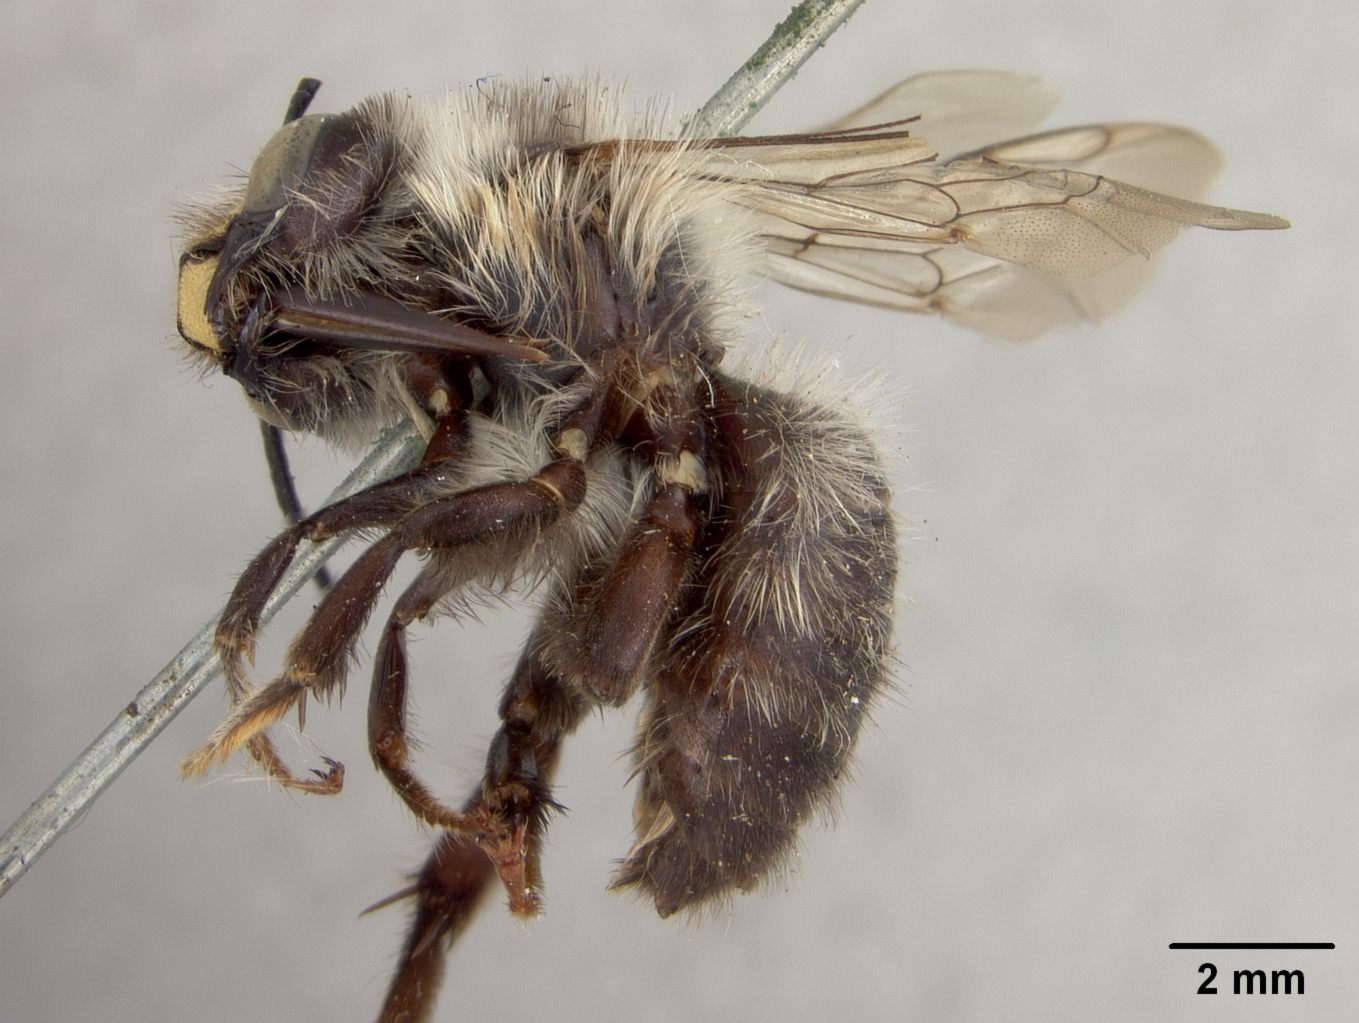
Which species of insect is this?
Podalirius syringae
